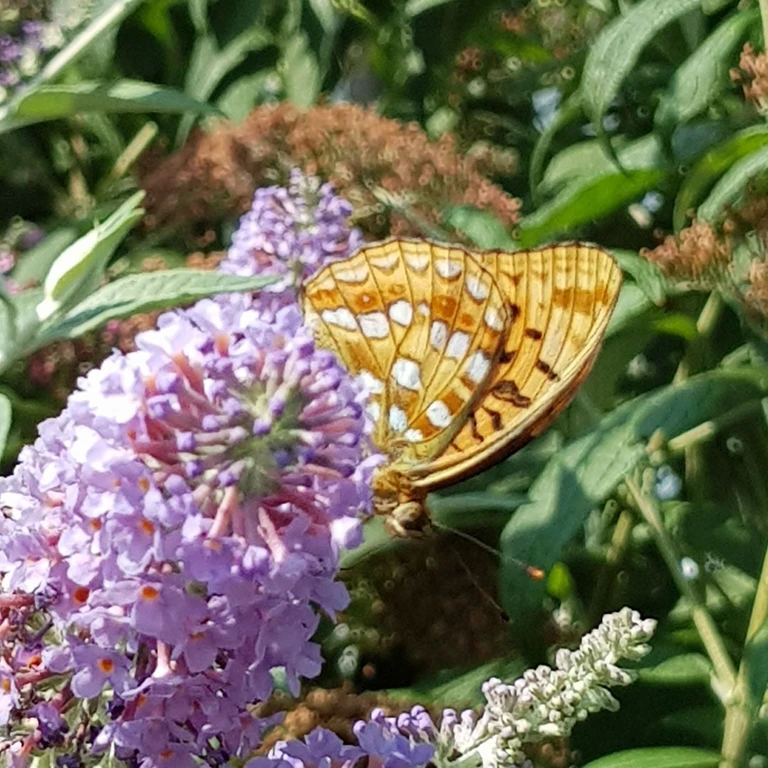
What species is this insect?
Fabriciana adippe
